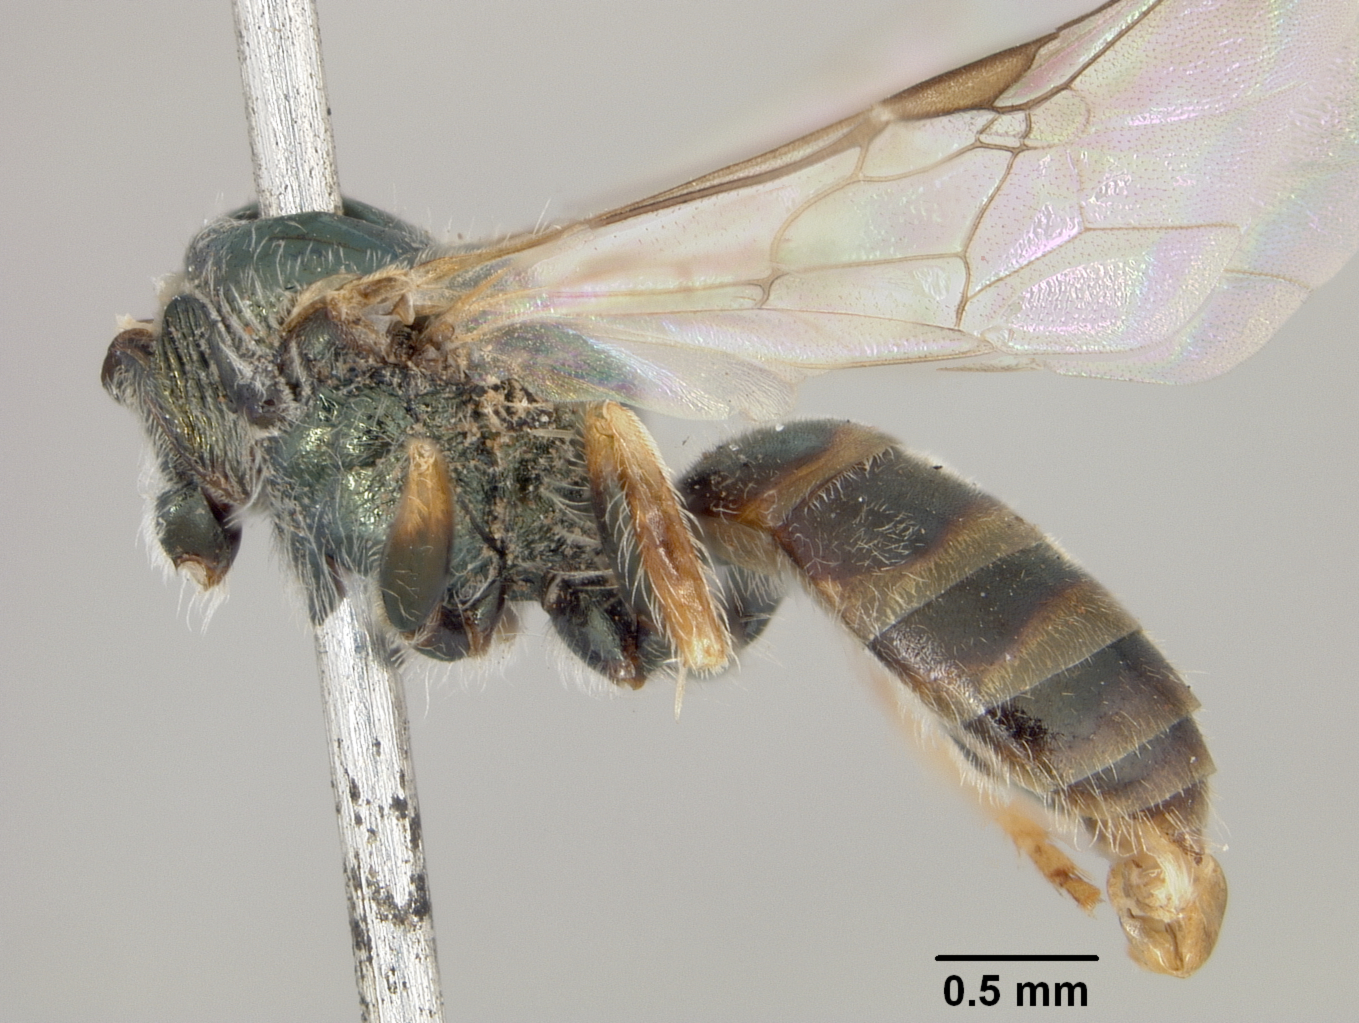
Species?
Halictus purnongensis
